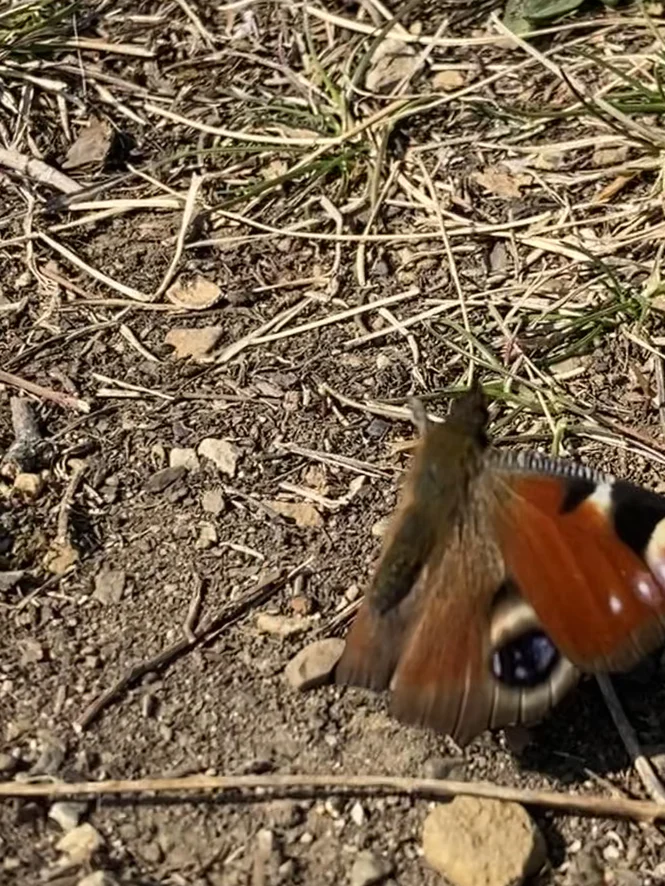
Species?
Aglais io
